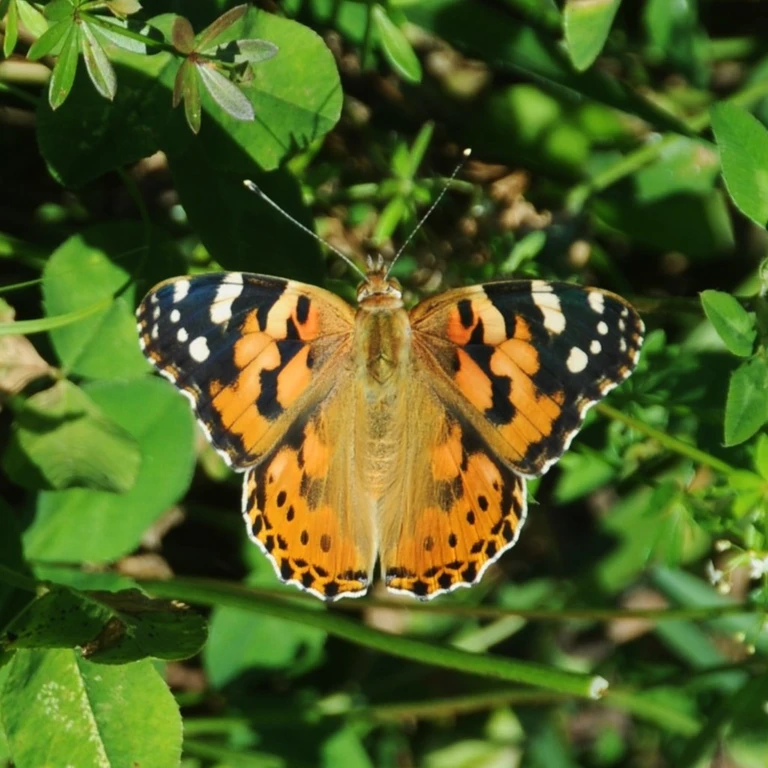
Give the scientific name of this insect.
Vanessa cardui
